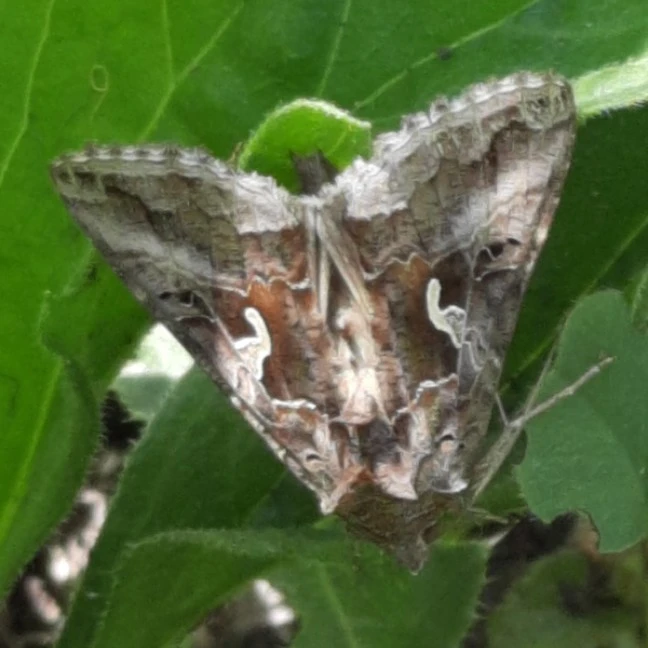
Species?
Autographa gamma
